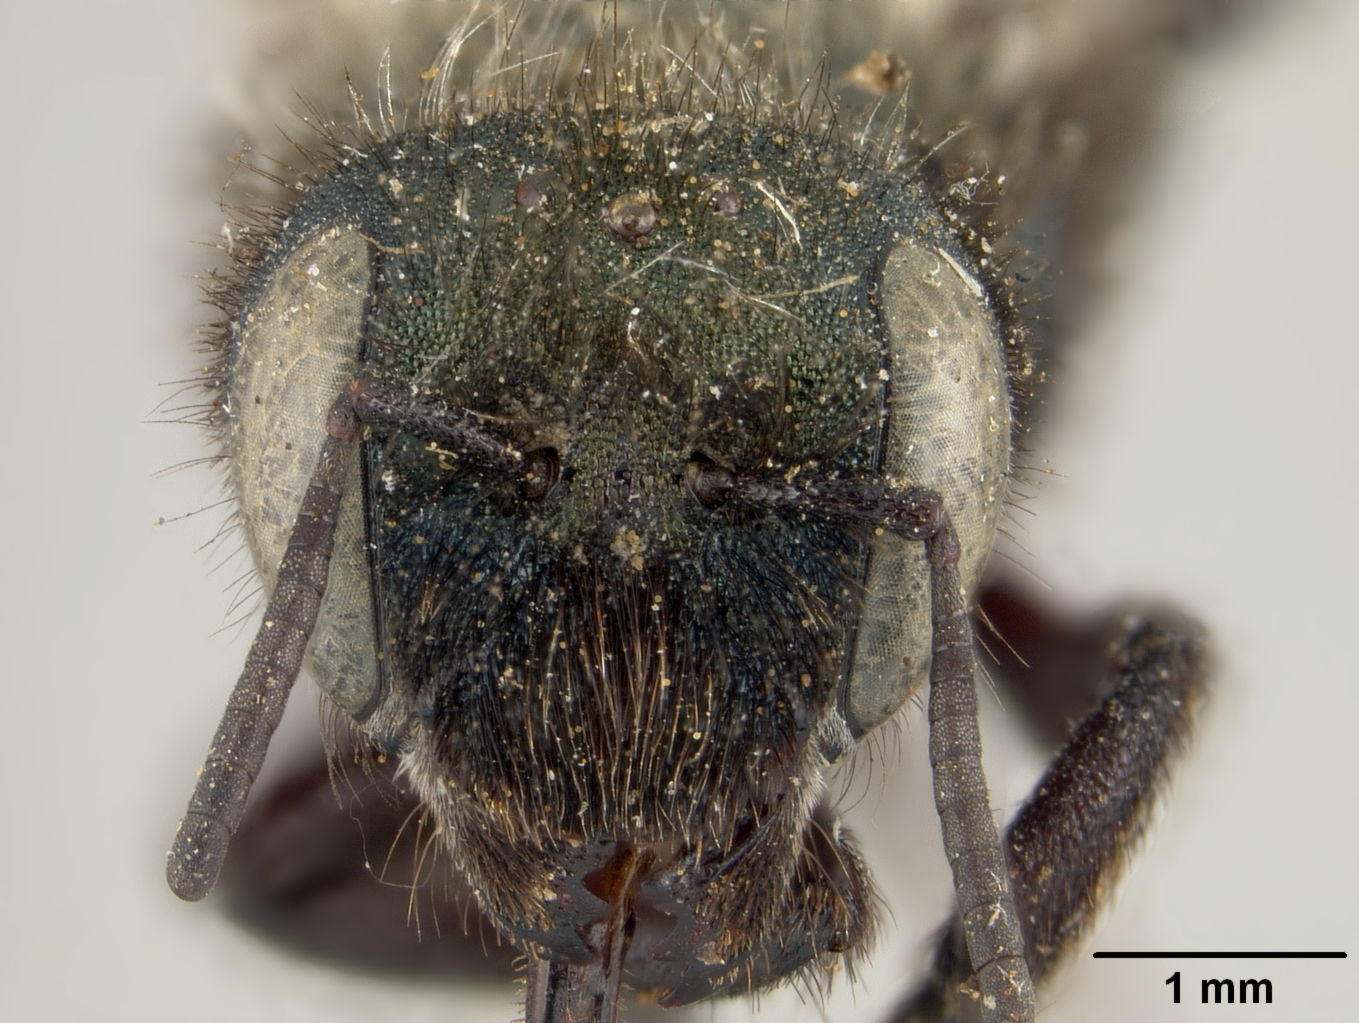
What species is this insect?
Osmia trifoliama
